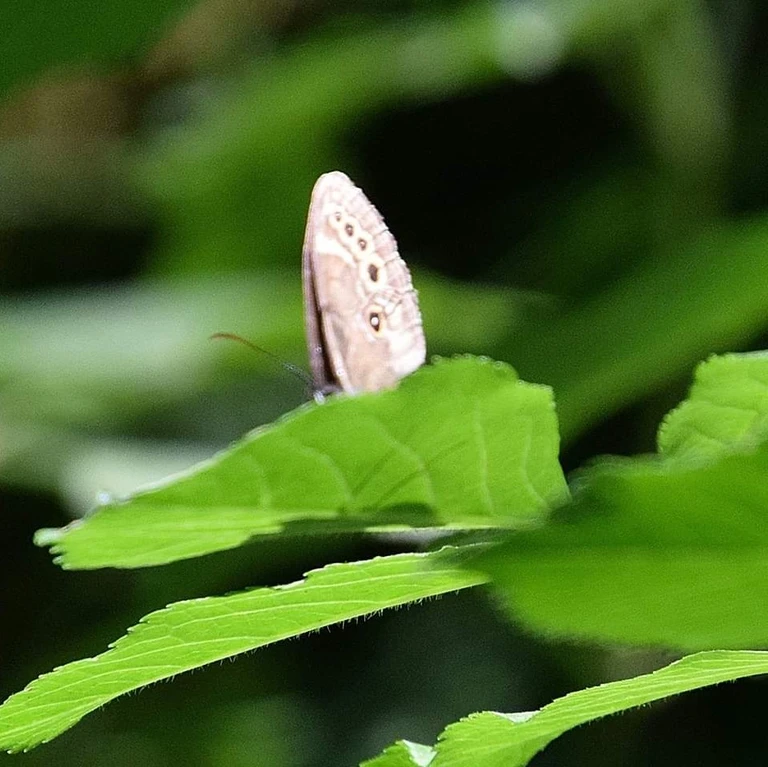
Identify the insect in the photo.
Lopinga achine (also Pararge achine)
